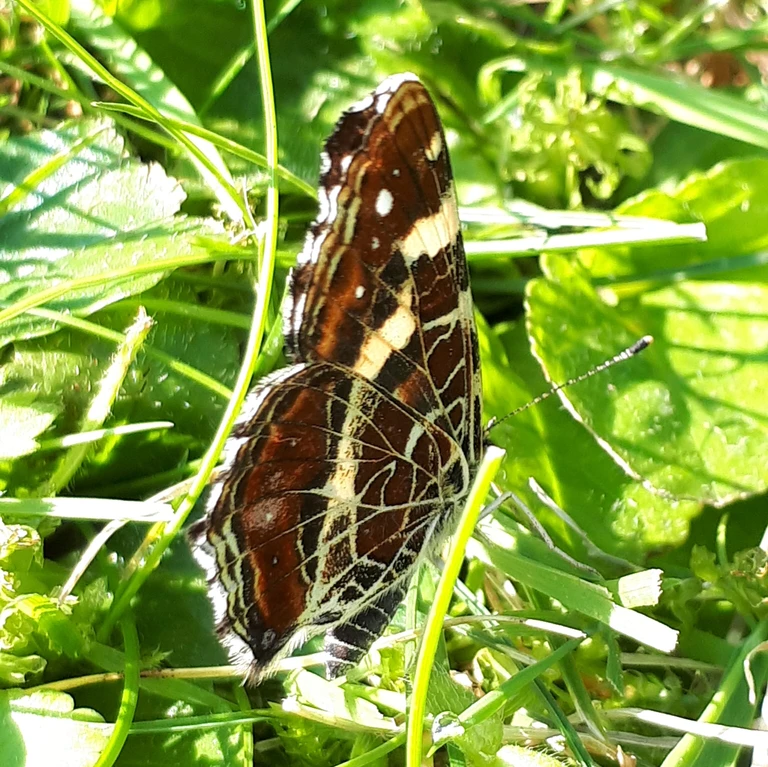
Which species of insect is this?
Araschnia levana
